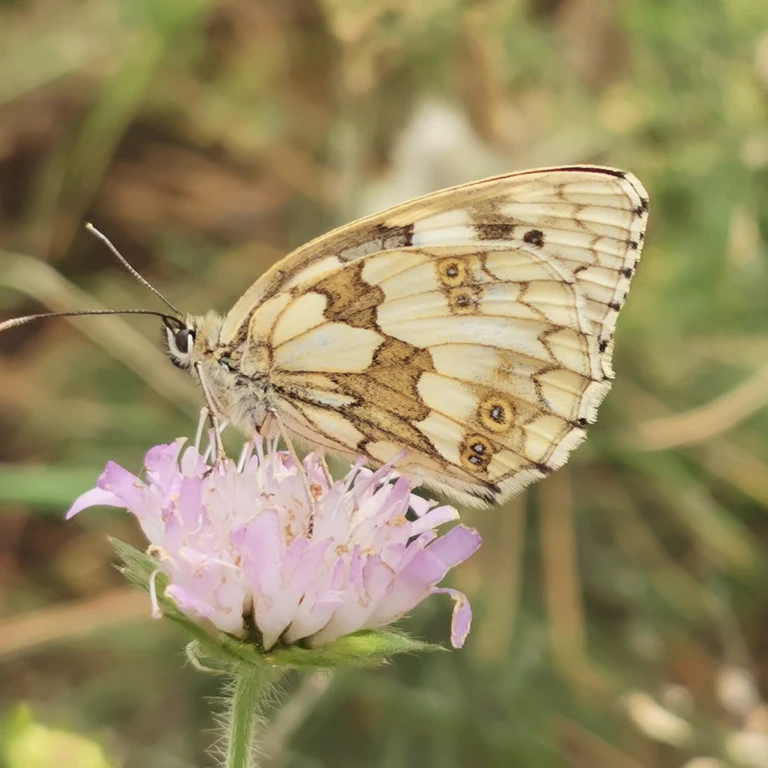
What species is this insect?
Melanargia galathea
